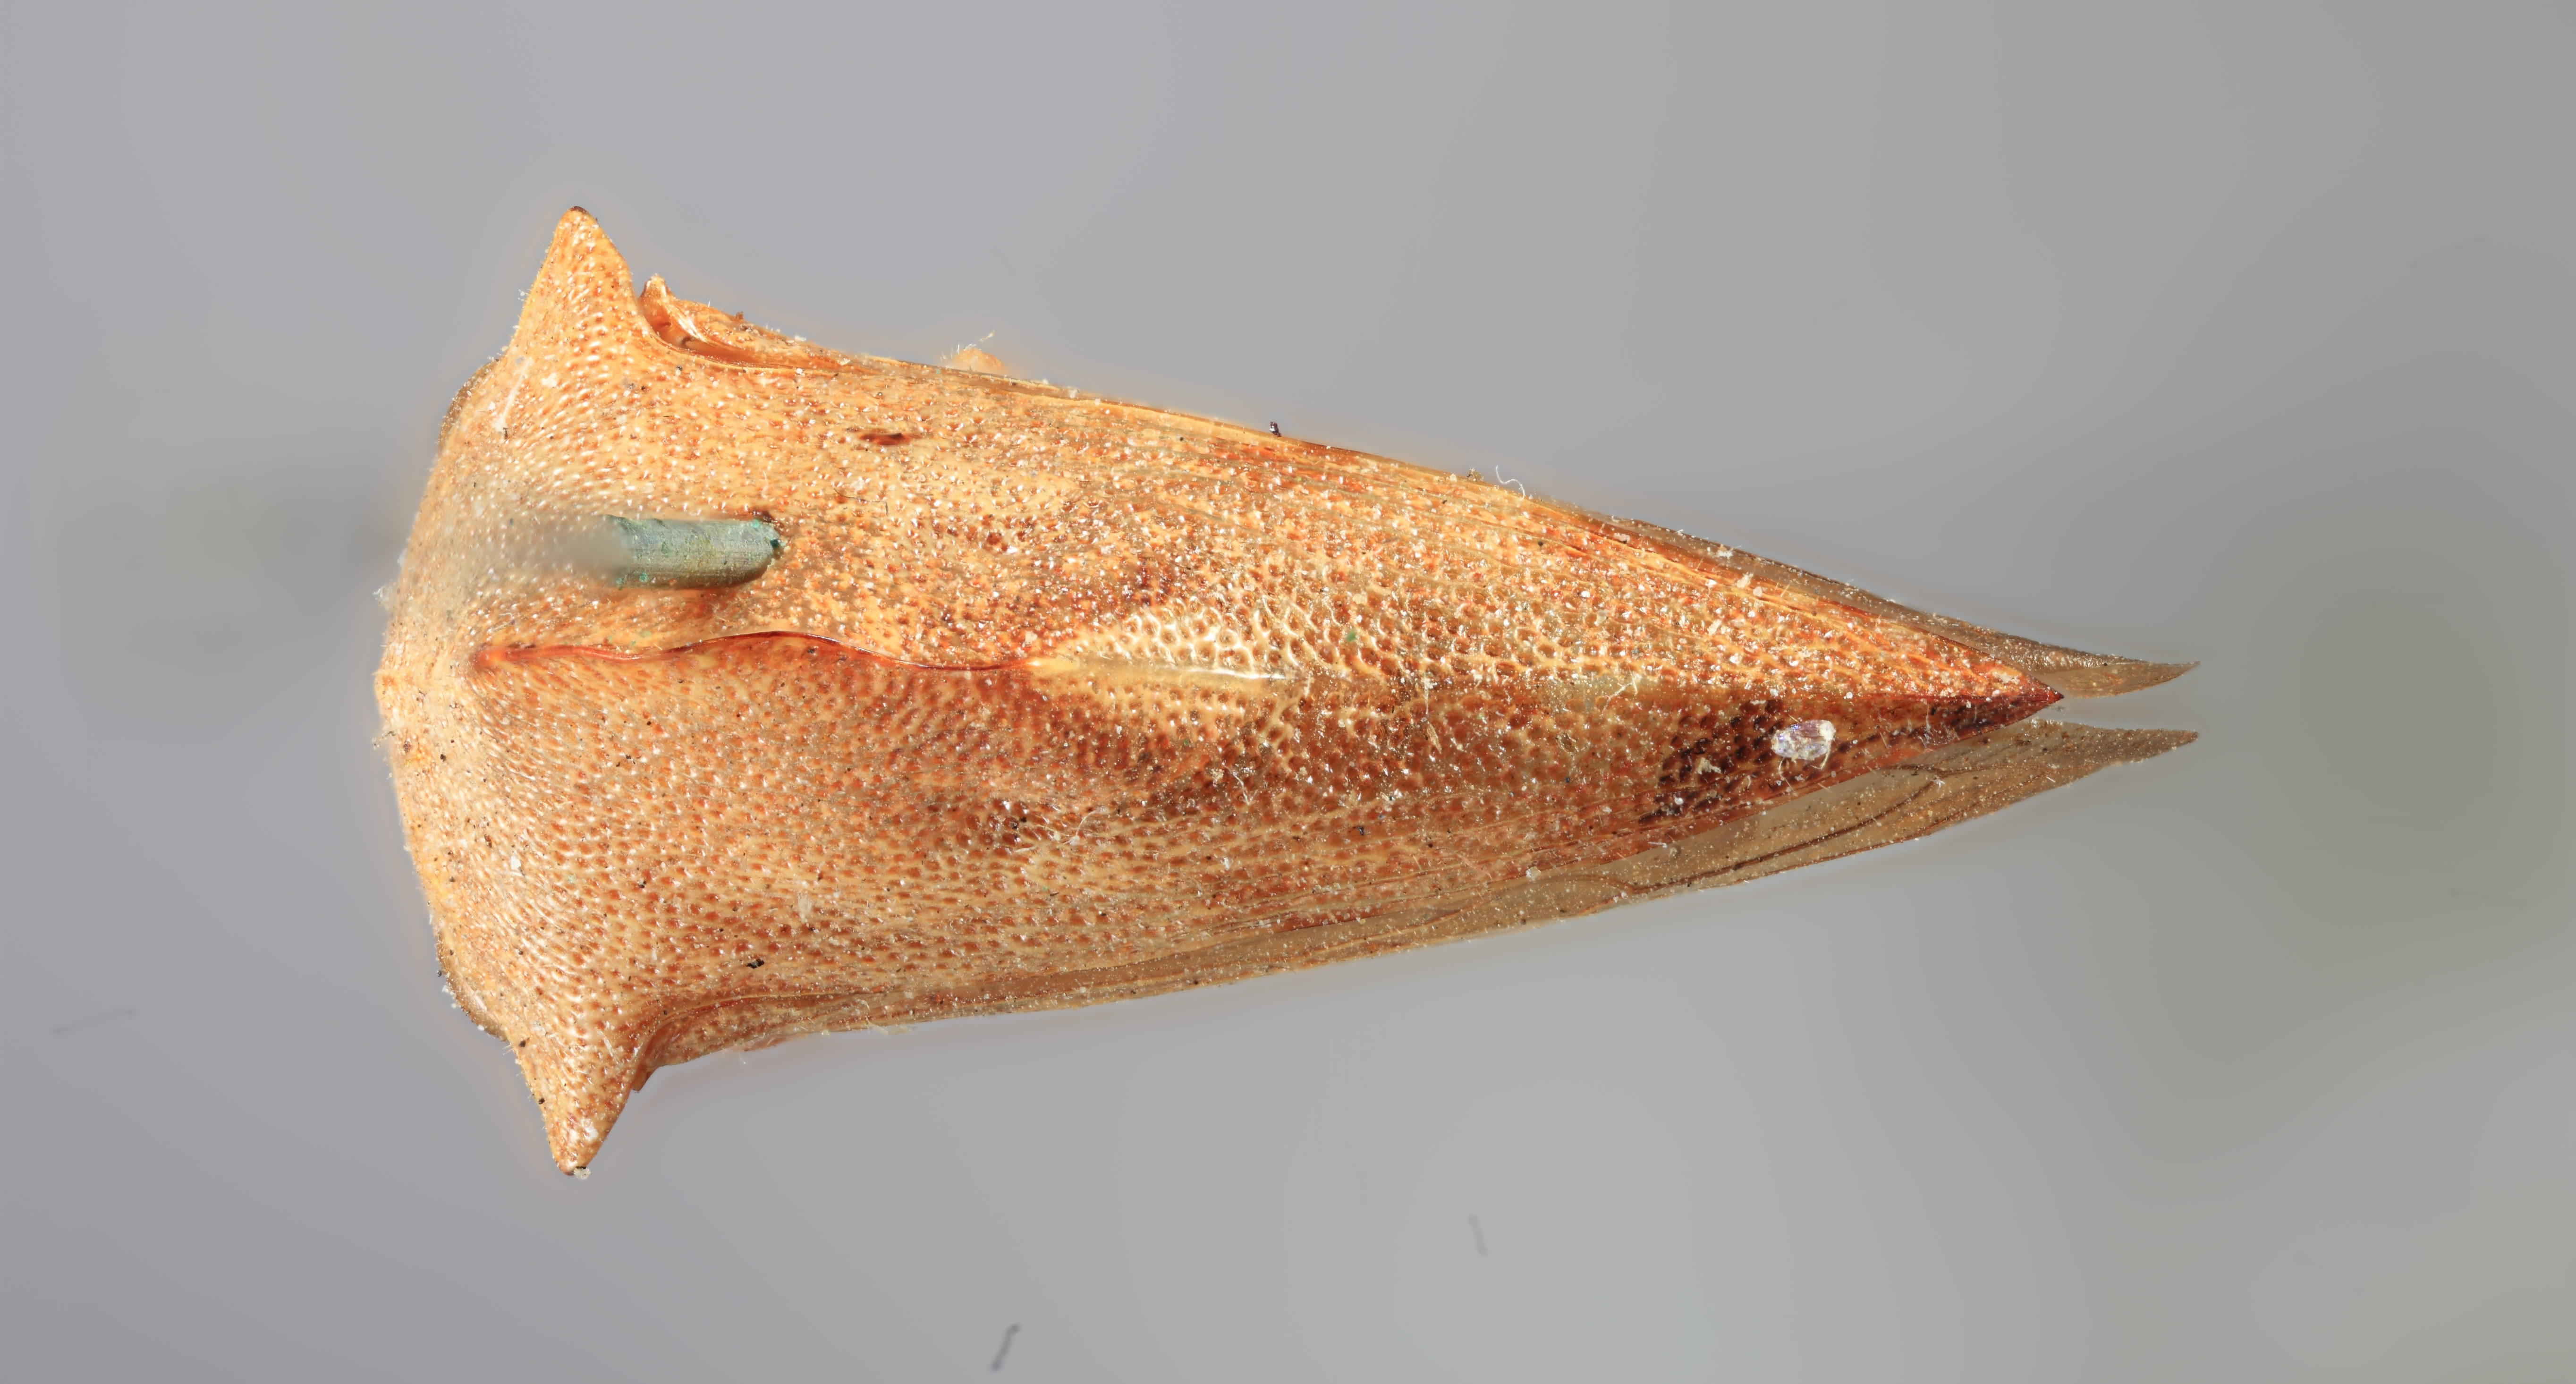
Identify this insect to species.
Telonaca ramona
